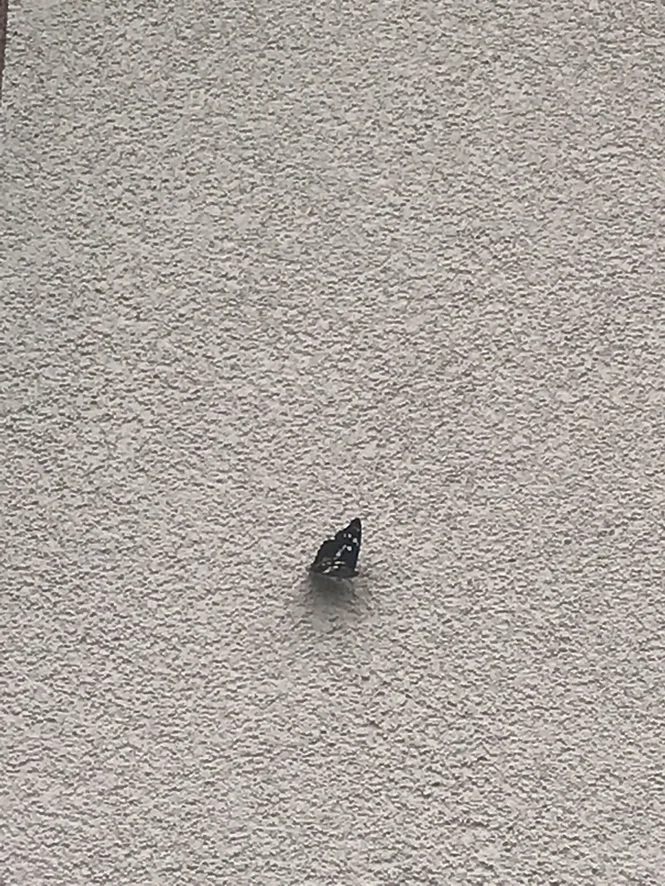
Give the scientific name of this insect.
Apatura iris
